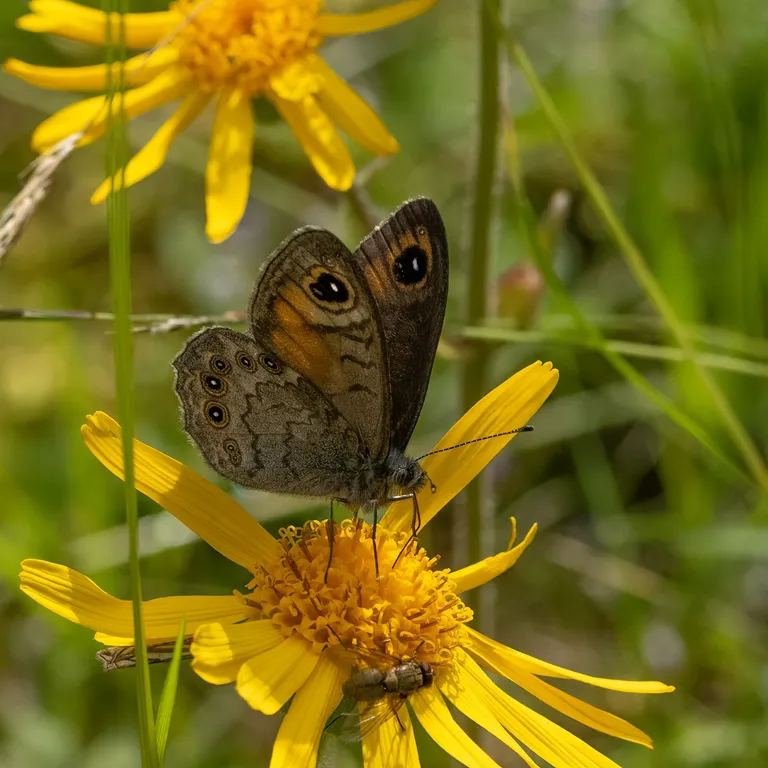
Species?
Lasiommata maera (also Pararge maera)
